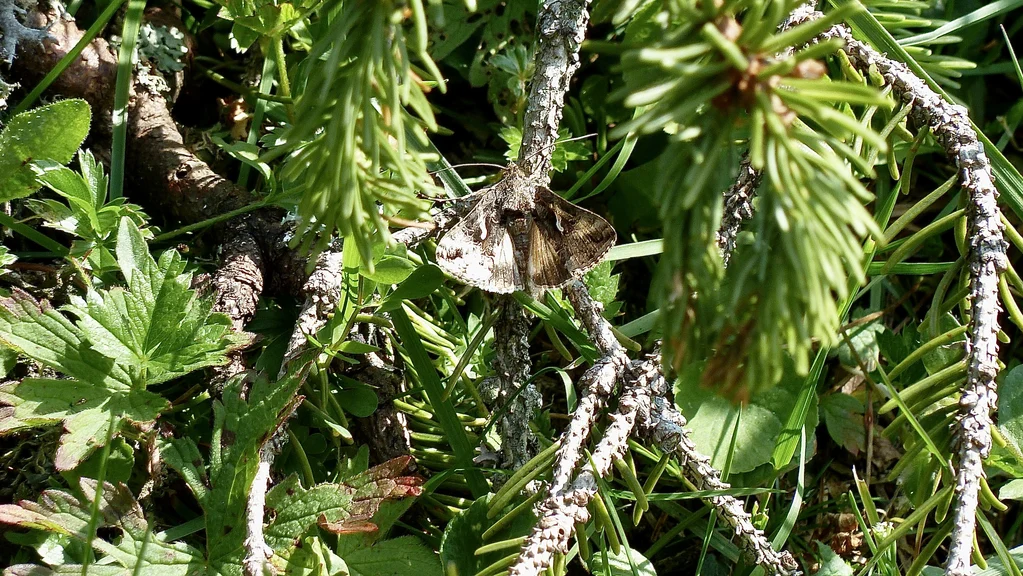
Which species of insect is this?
Autographa gamma
